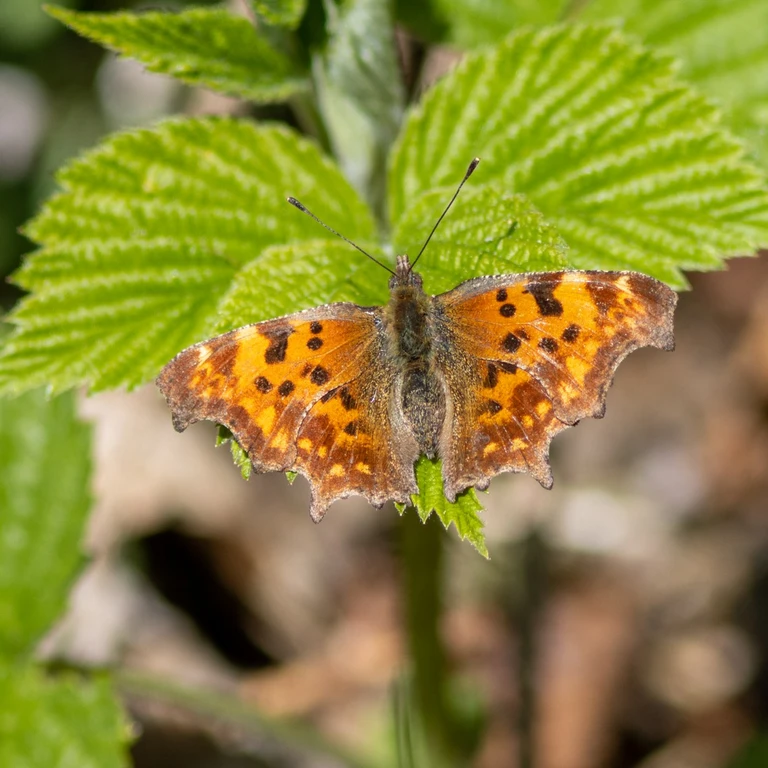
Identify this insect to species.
Polygonia c-album
